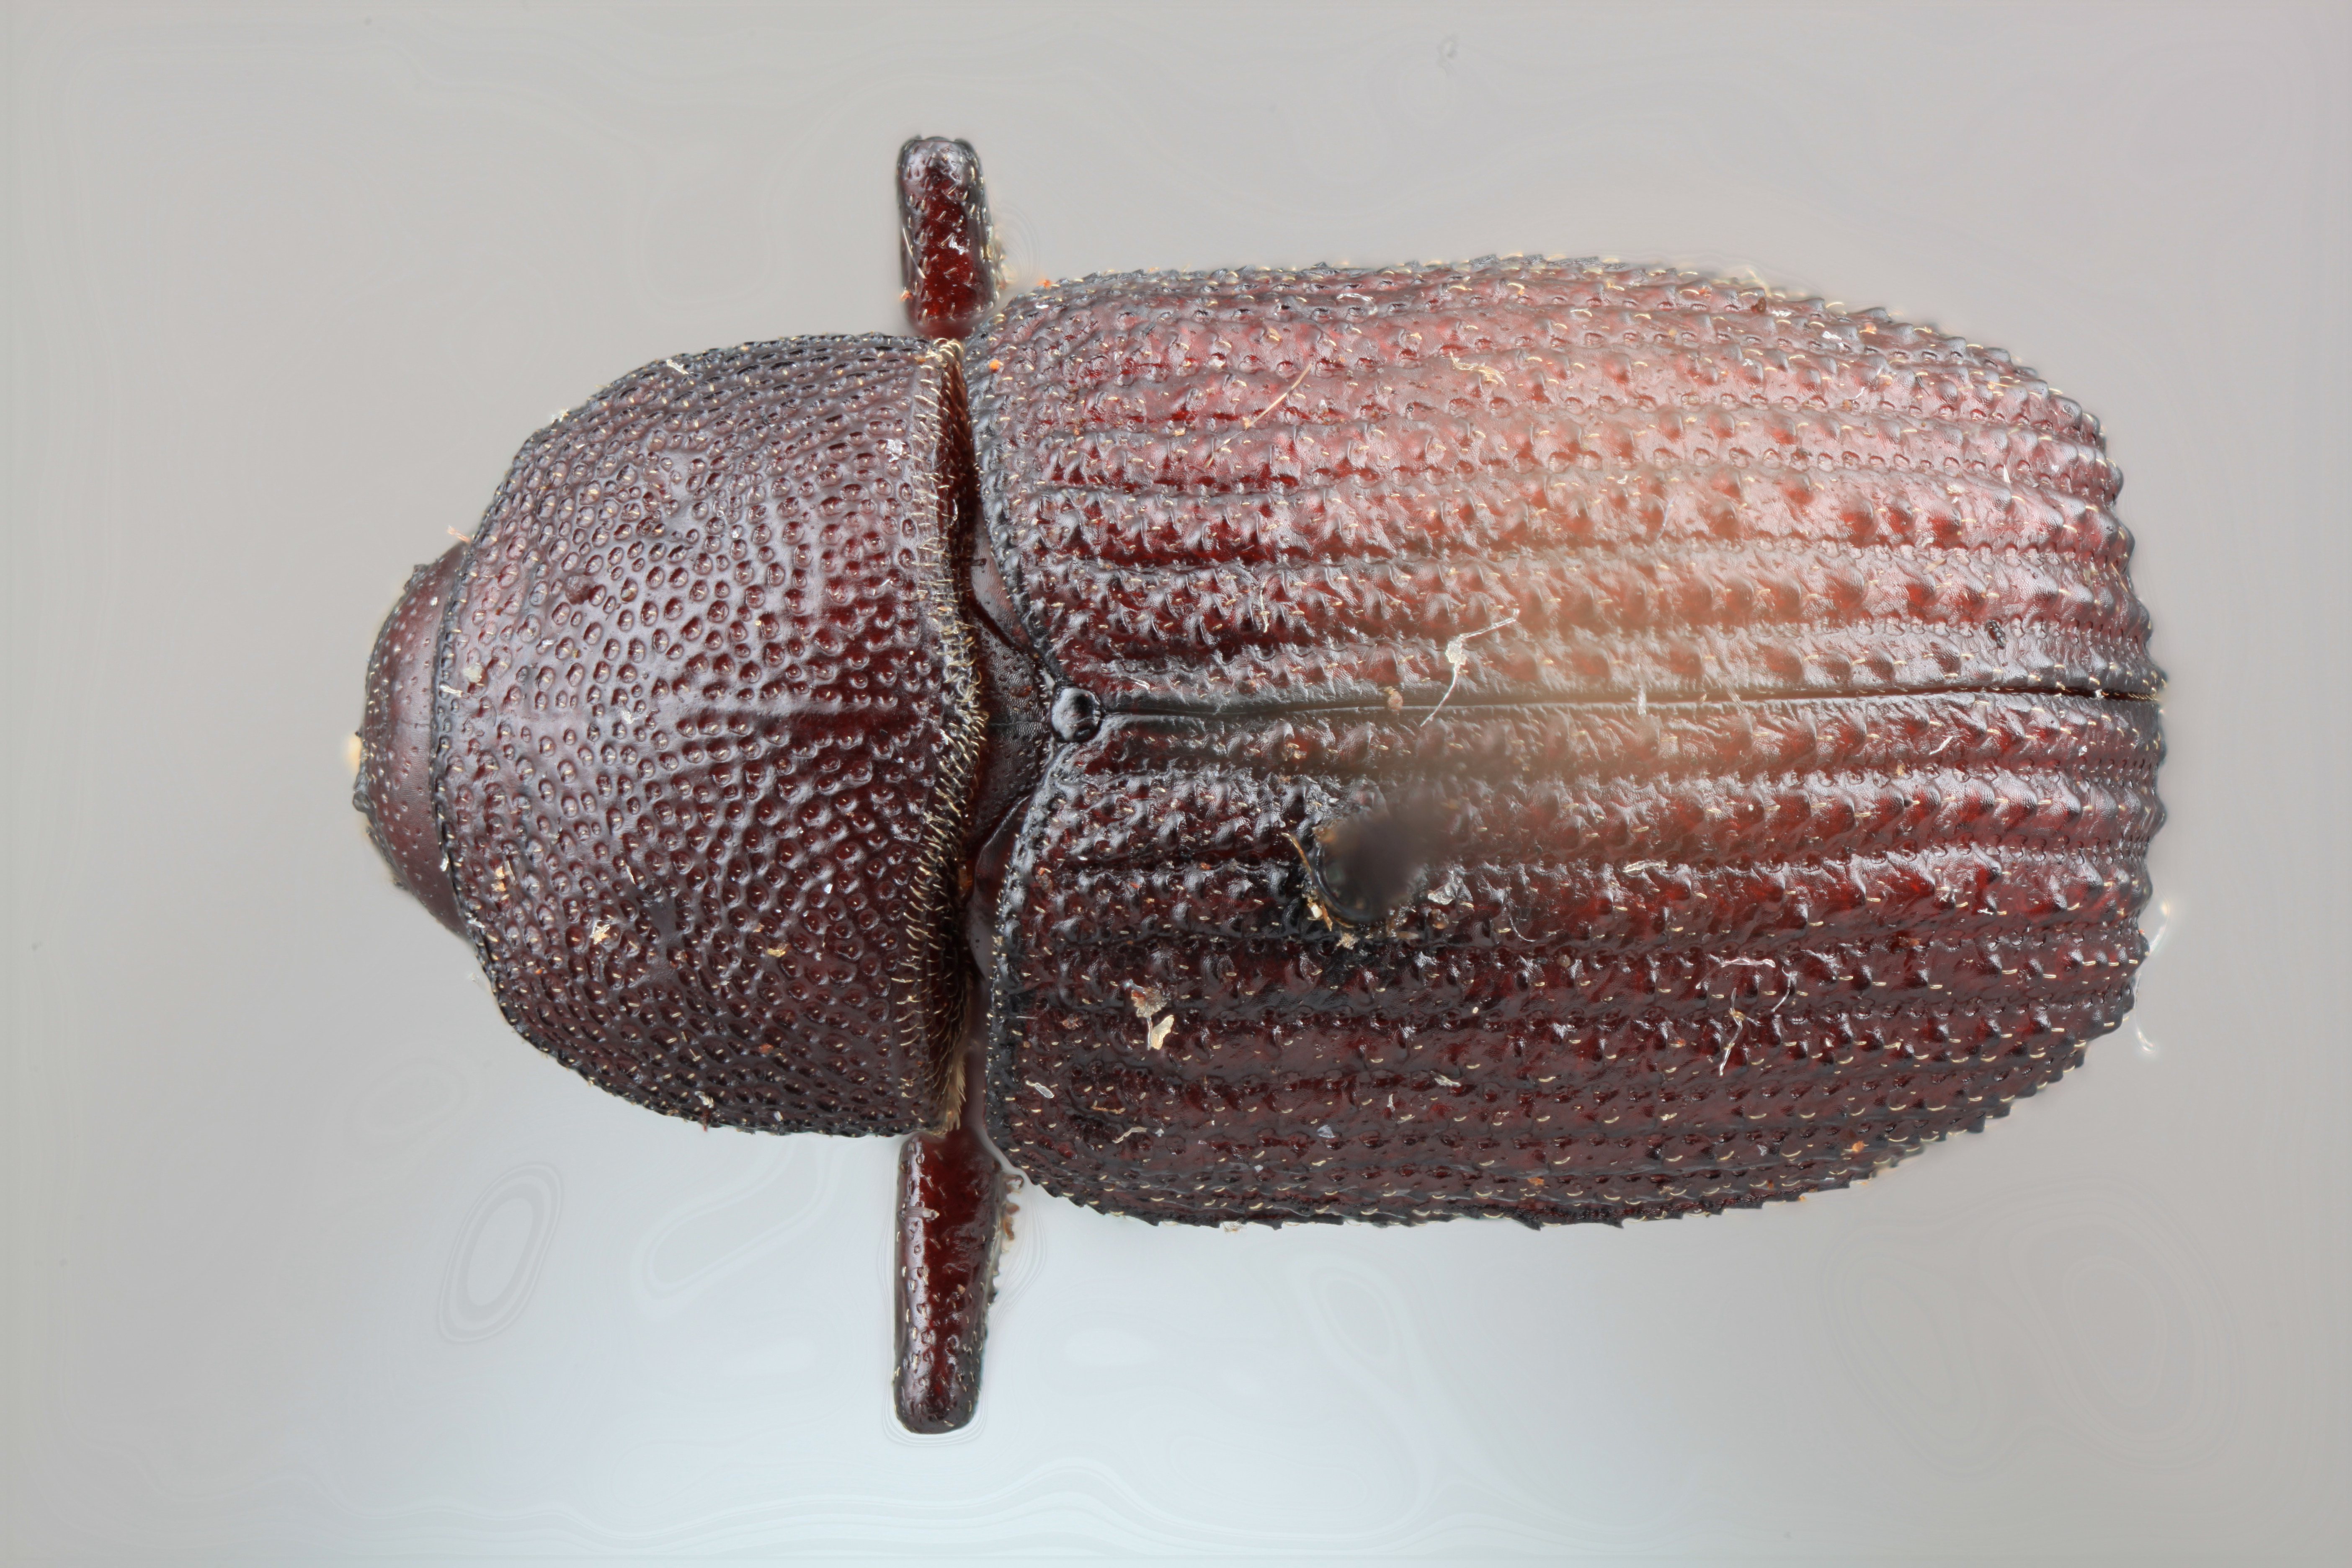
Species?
Phloeoborus willei
